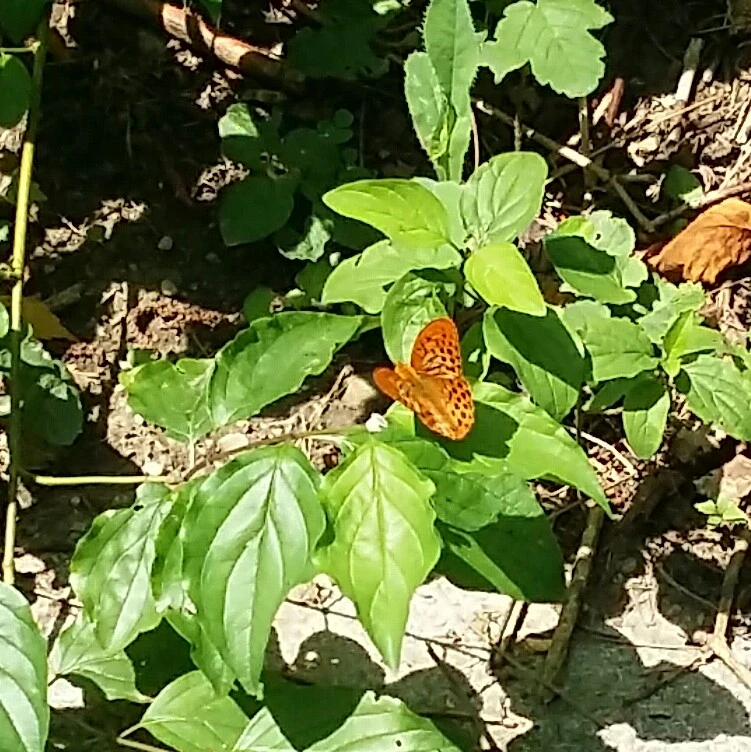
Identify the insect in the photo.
Argynnis paphia
